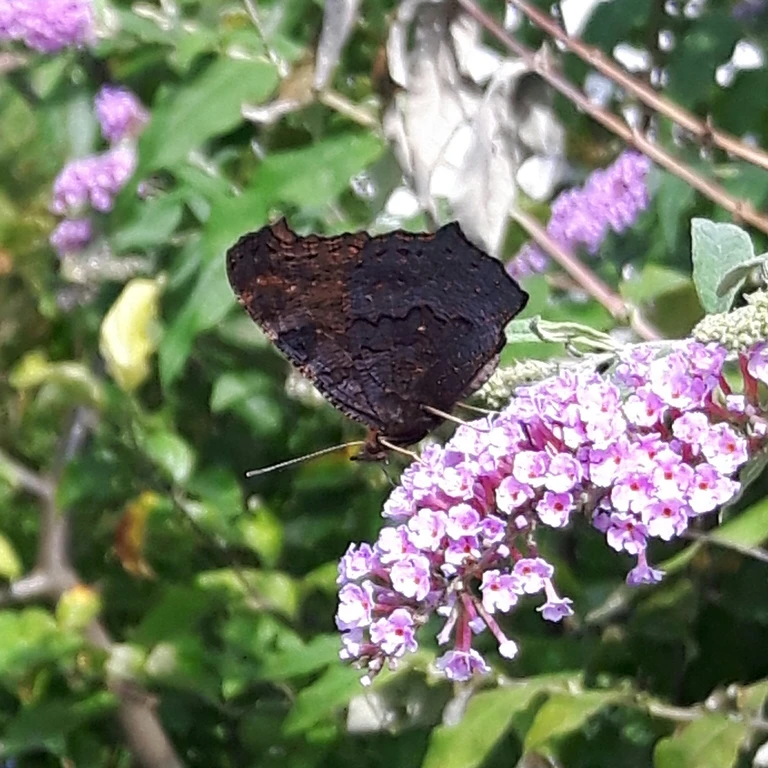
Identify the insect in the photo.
Aglais io
